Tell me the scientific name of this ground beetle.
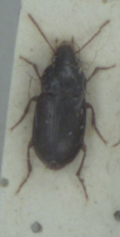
Amara bifrons
